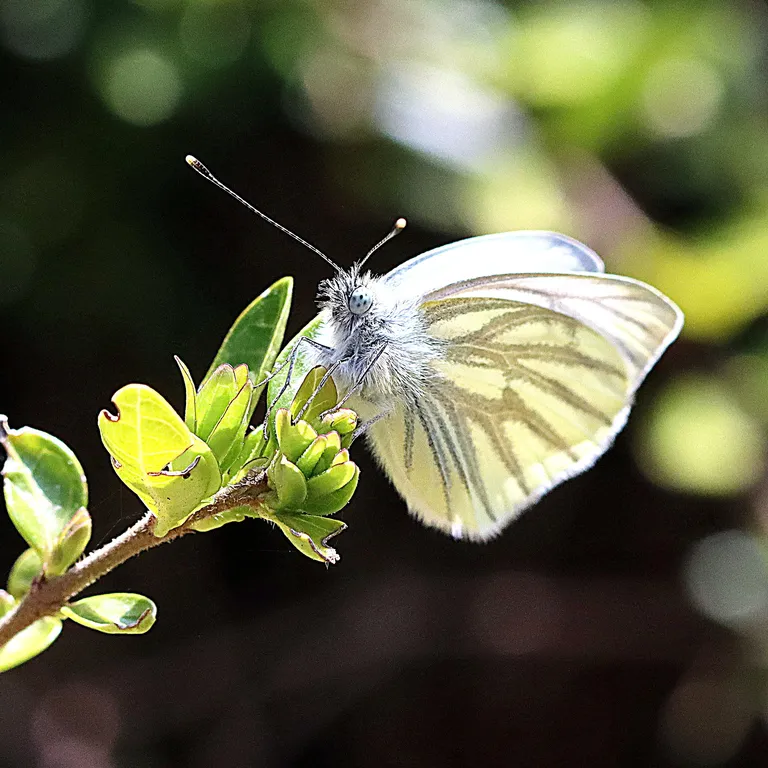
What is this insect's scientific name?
Pieris napi
